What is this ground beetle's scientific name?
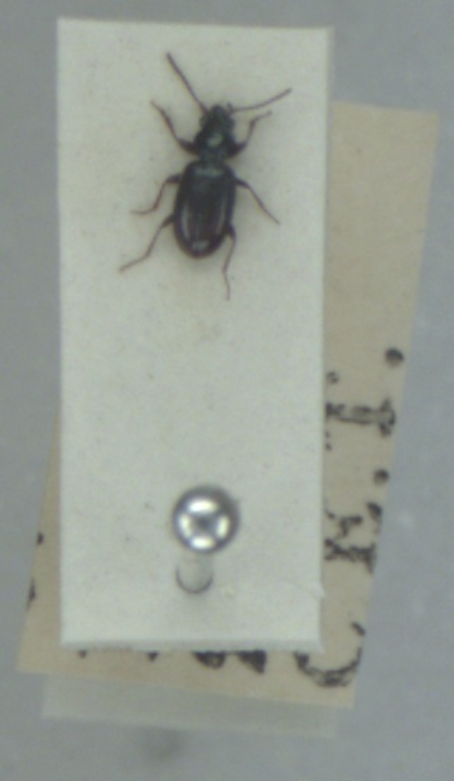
Bembidion normannum
